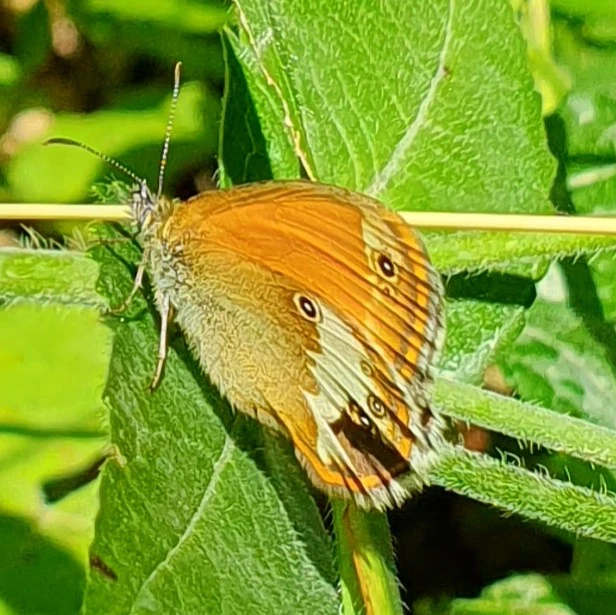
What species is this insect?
Coenonympha arcania
